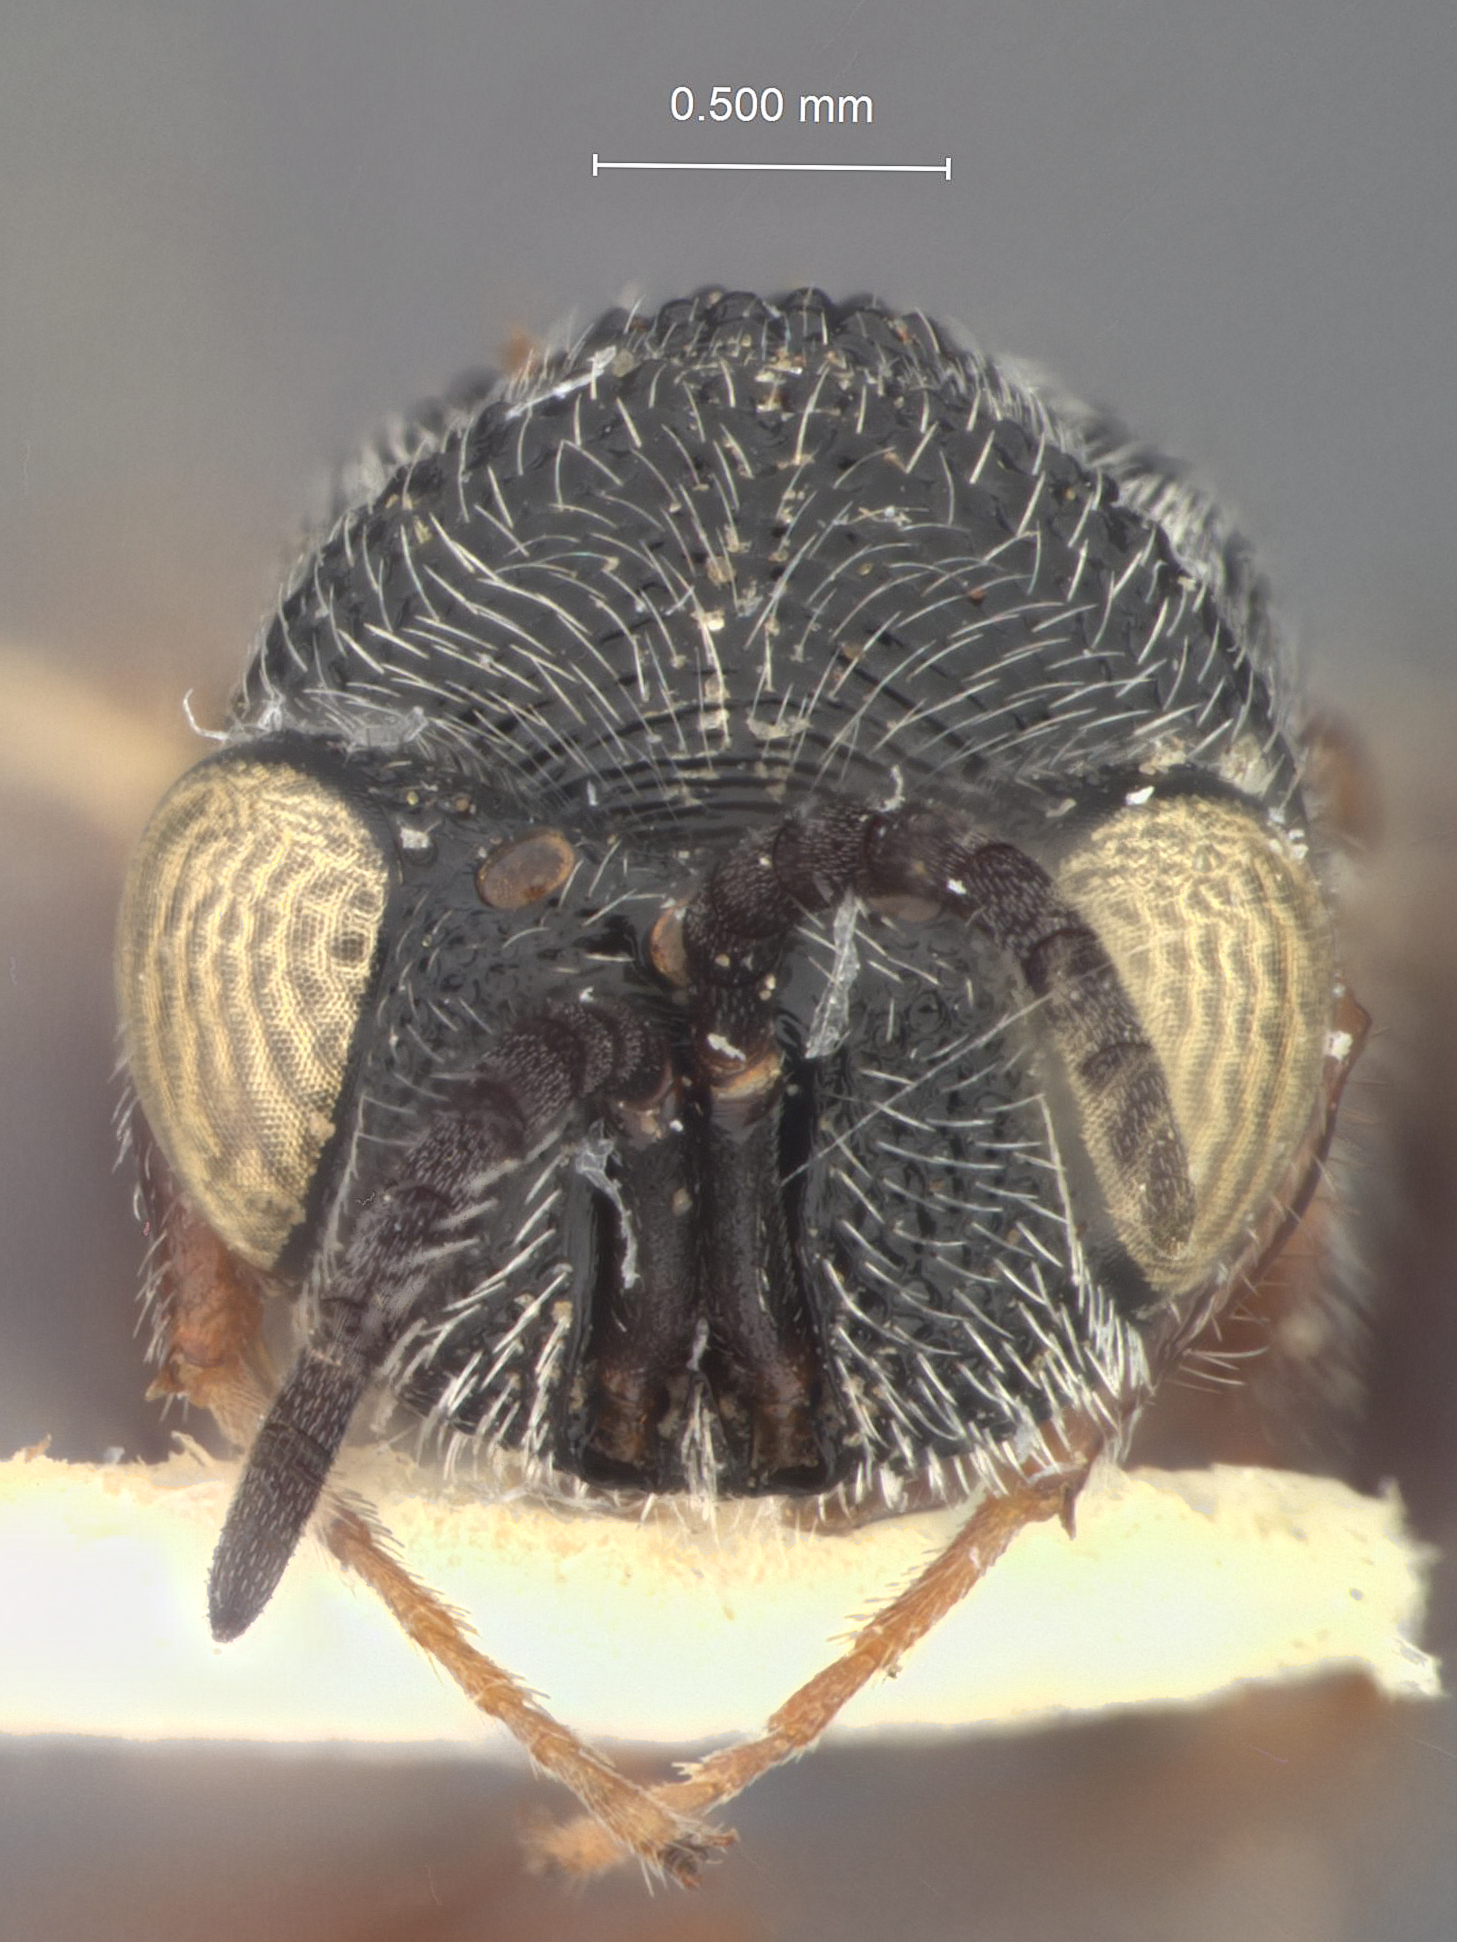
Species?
Trigonura algerti
